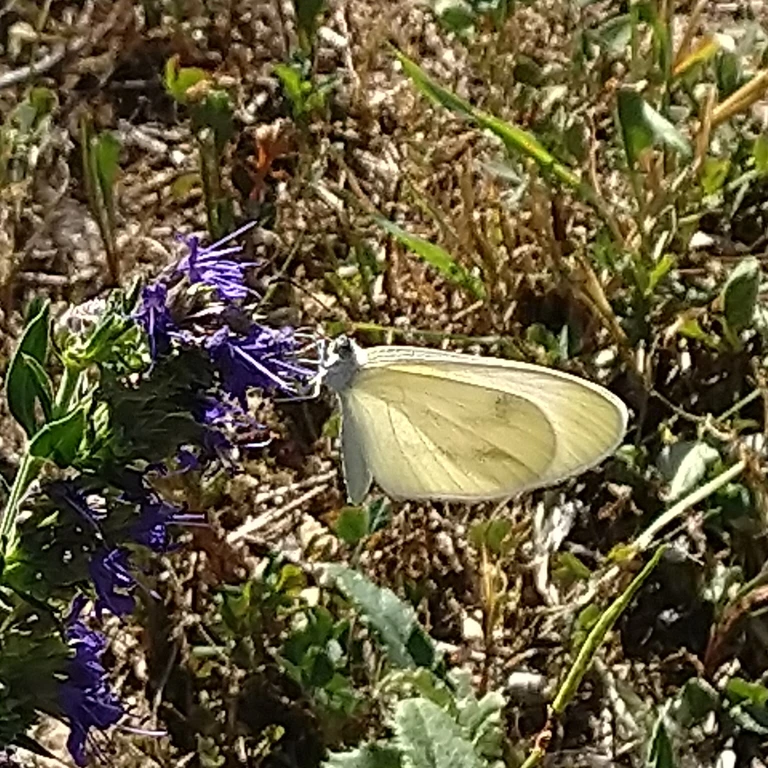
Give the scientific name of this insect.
Leptidea sinapis/juvernica
